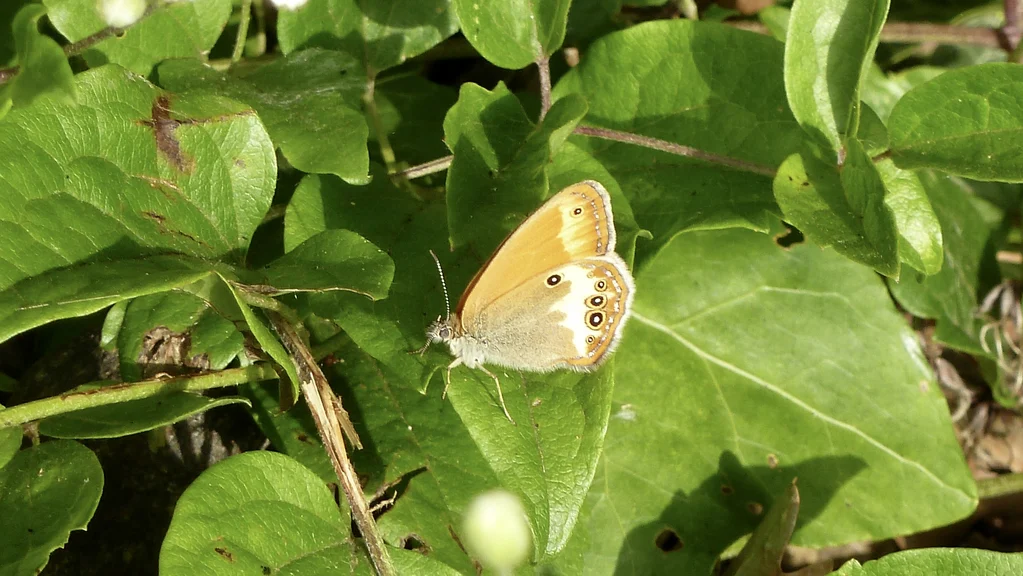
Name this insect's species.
Coenonympha arcania
